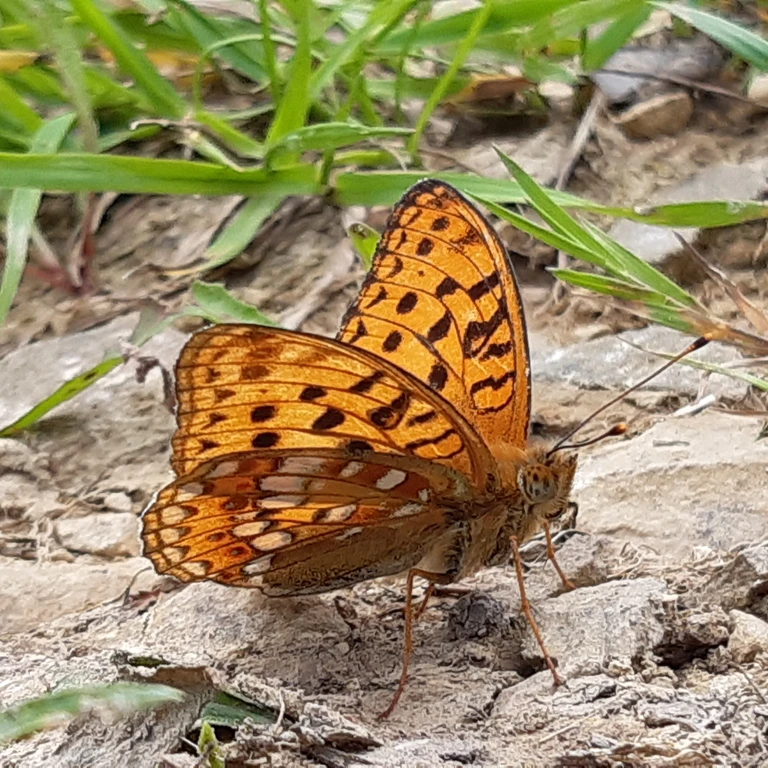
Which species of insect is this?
Fabriciana adippe
